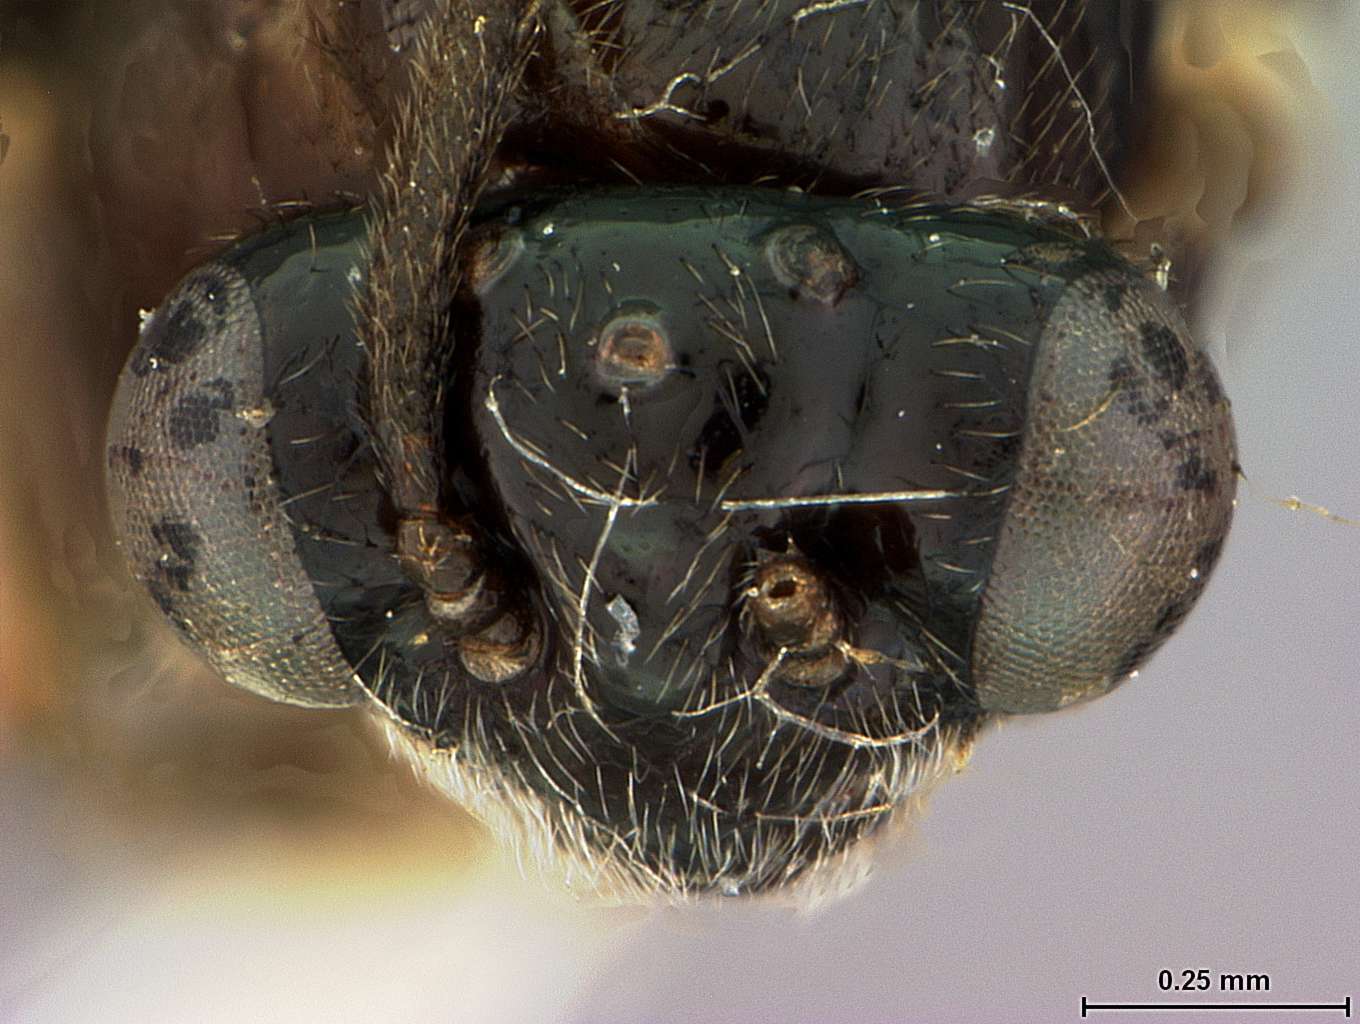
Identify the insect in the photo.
Atomacera mina
